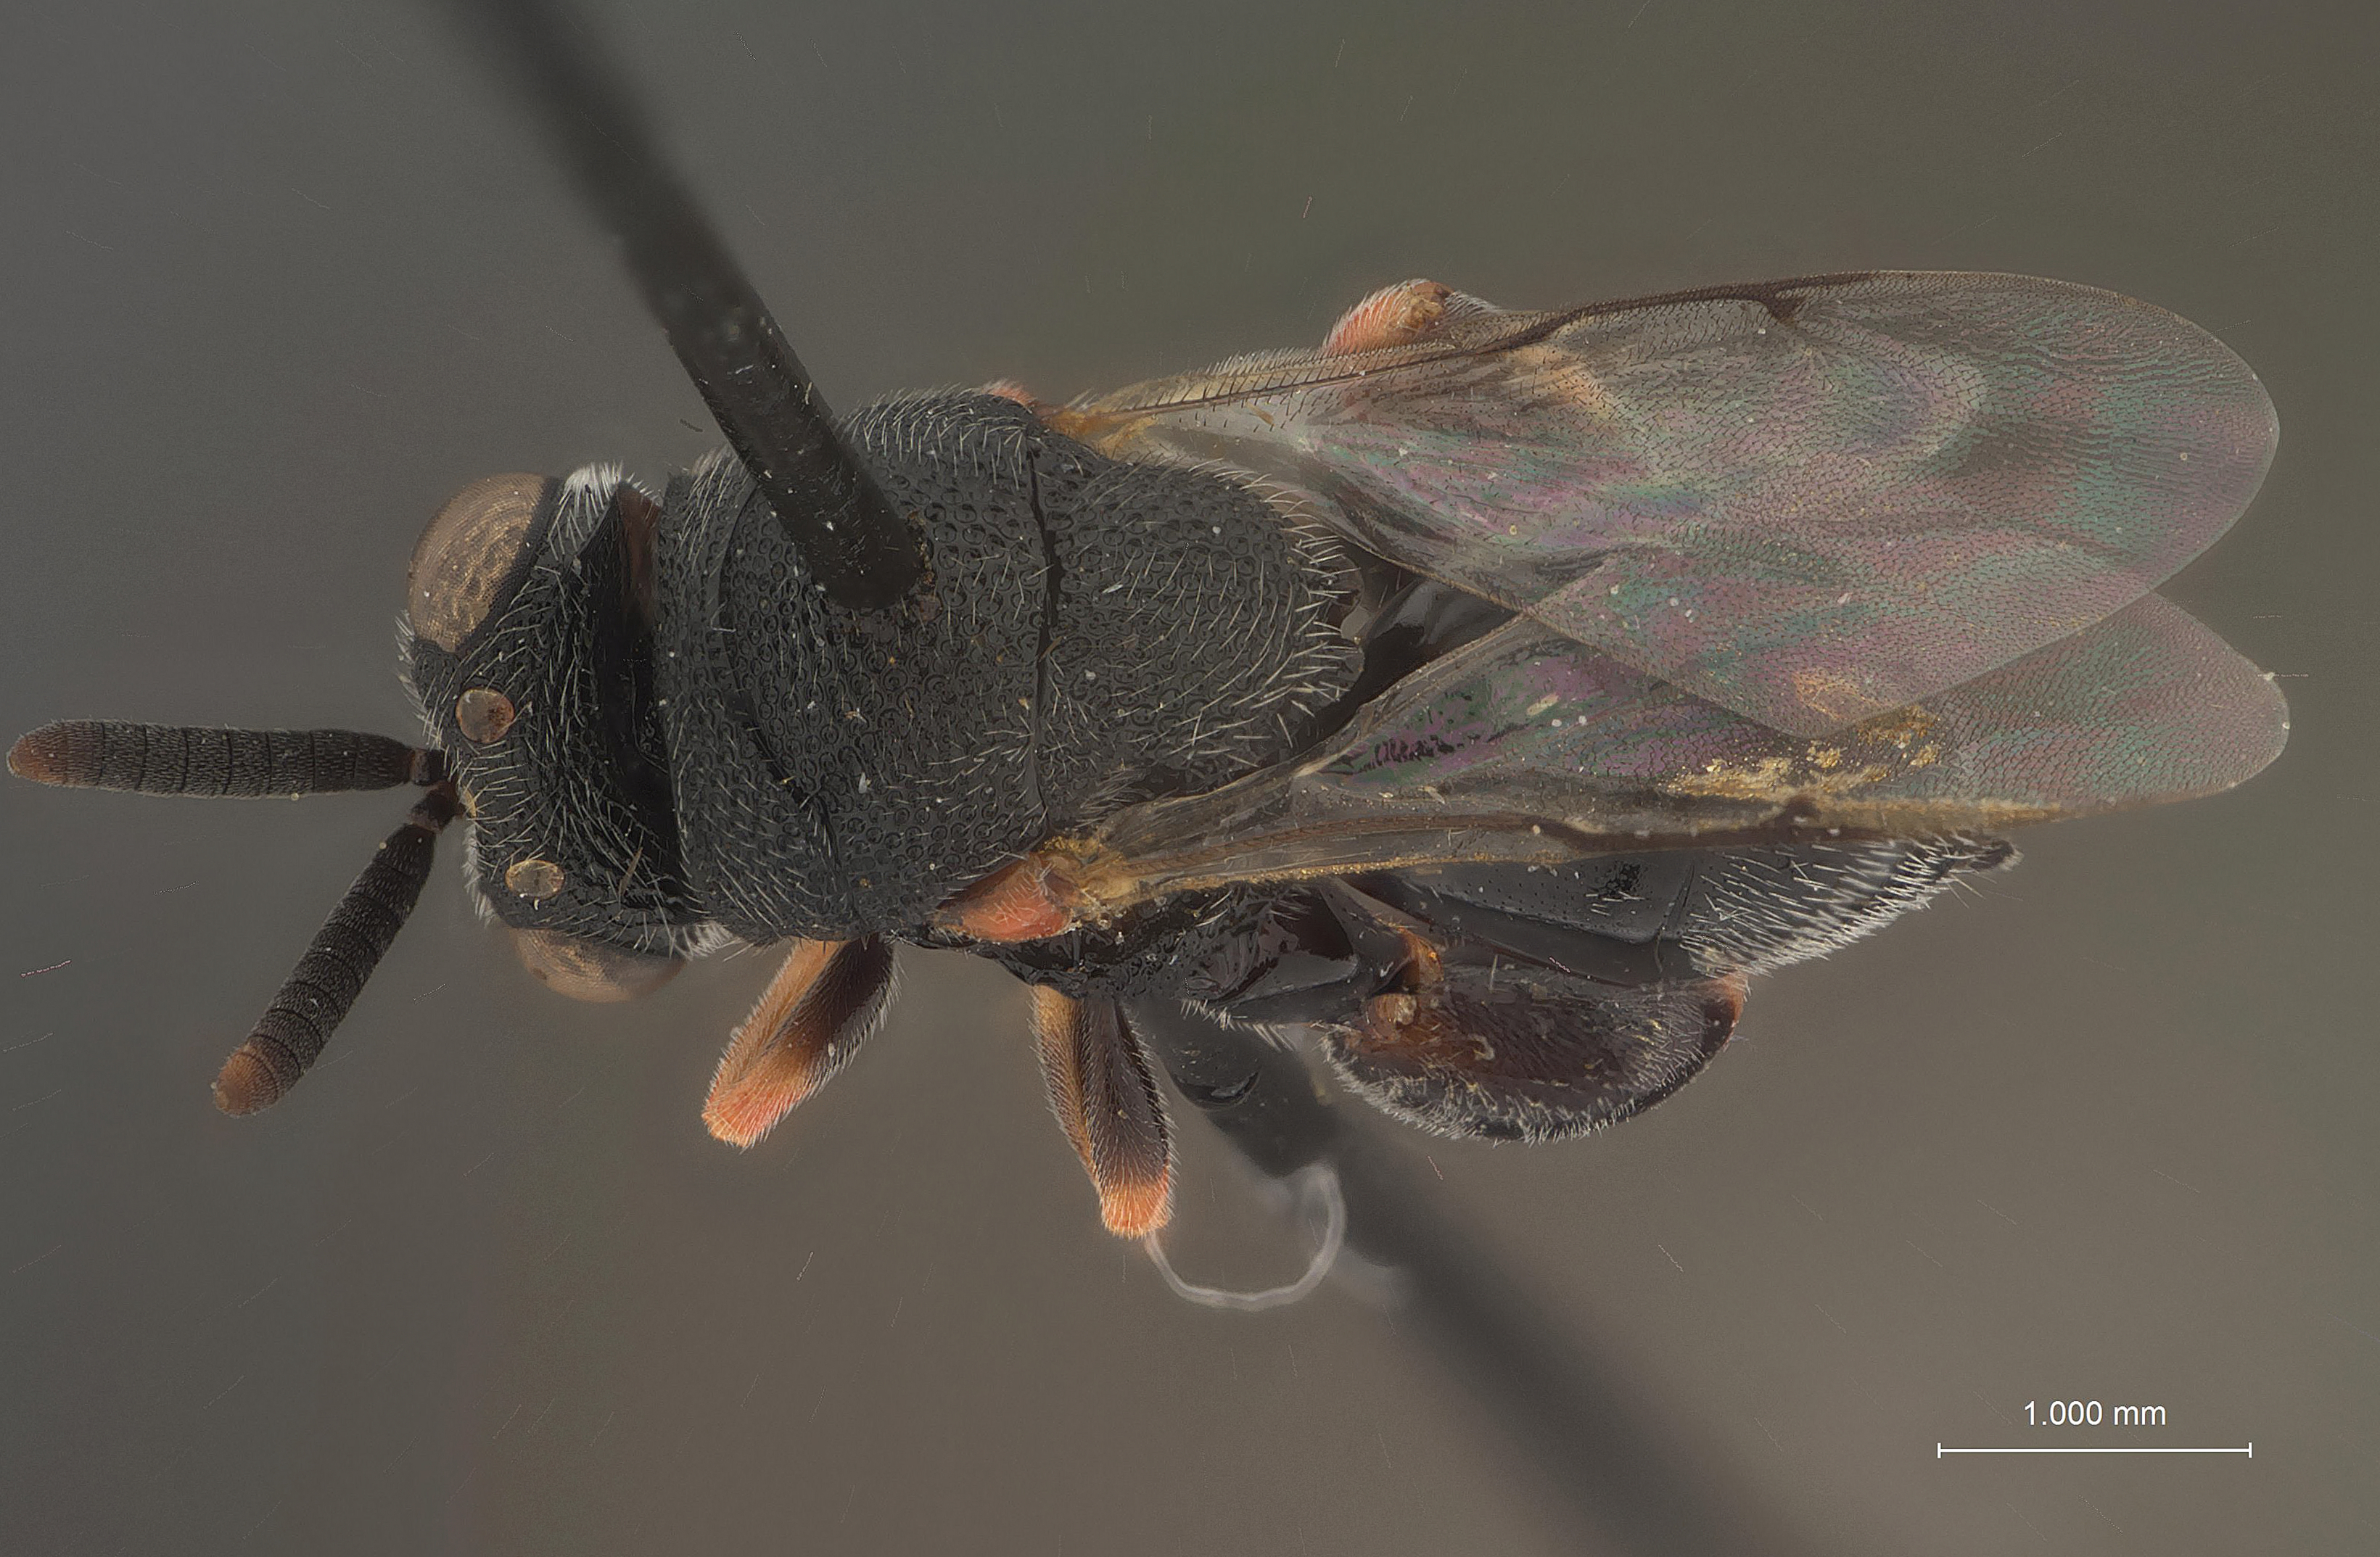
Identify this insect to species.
Unknownhym weemsi
